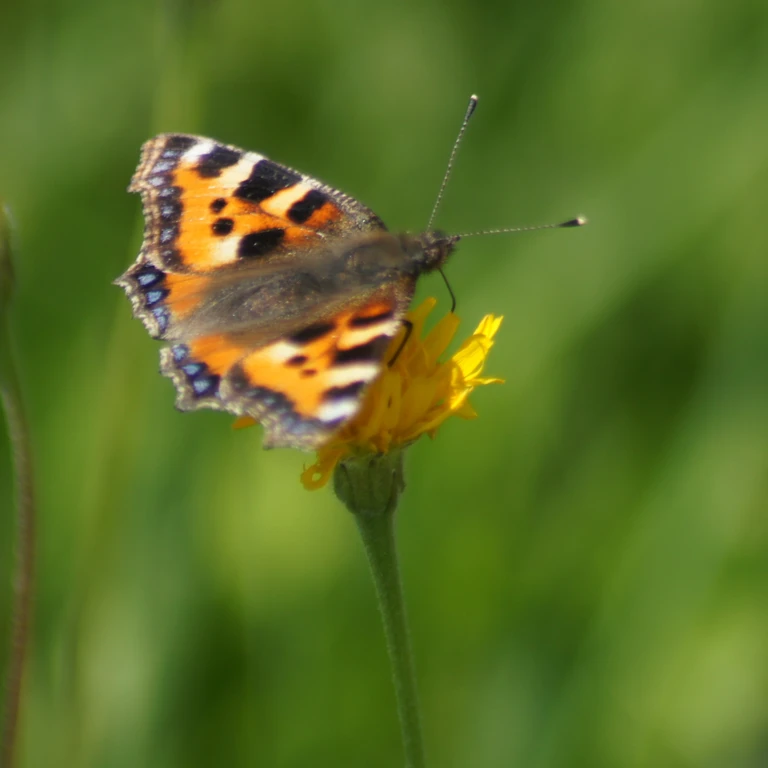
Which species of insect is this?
Aglais urticae
